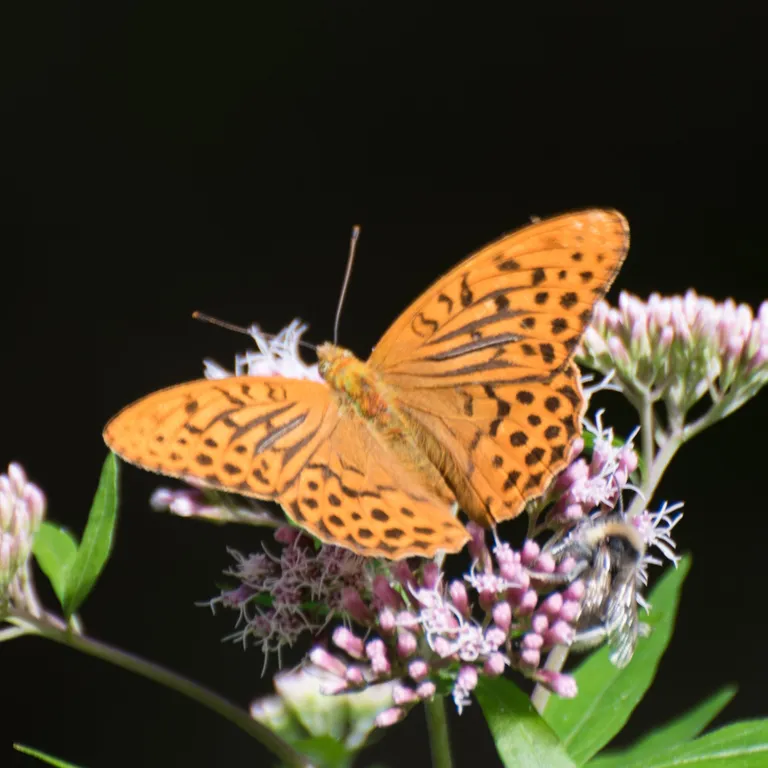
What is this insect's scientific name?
Argynnis paphia
